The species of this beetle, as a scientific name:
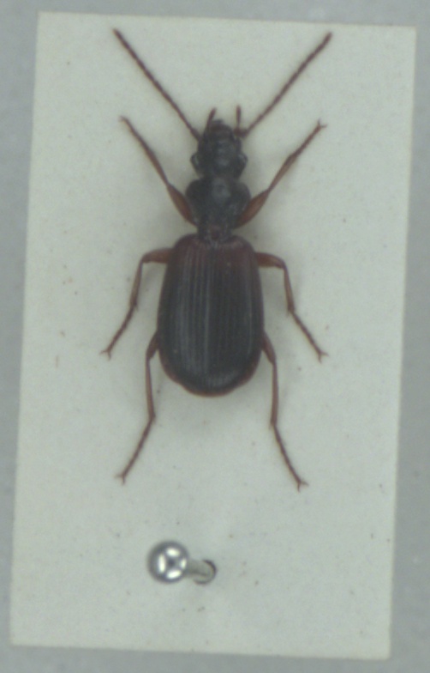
Cymindis vaporariorum
